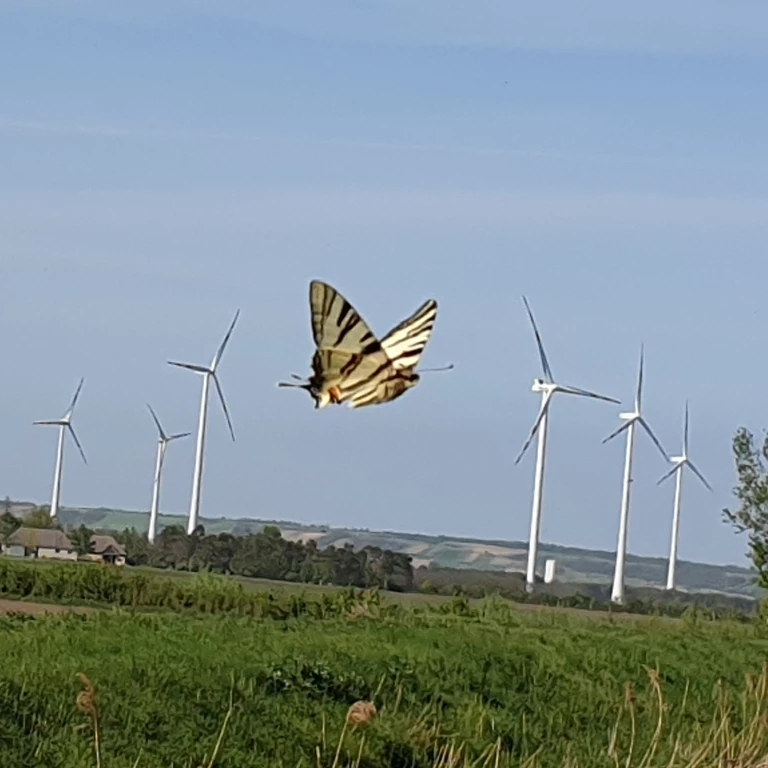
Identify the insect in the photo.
Iphiclides podalirius
